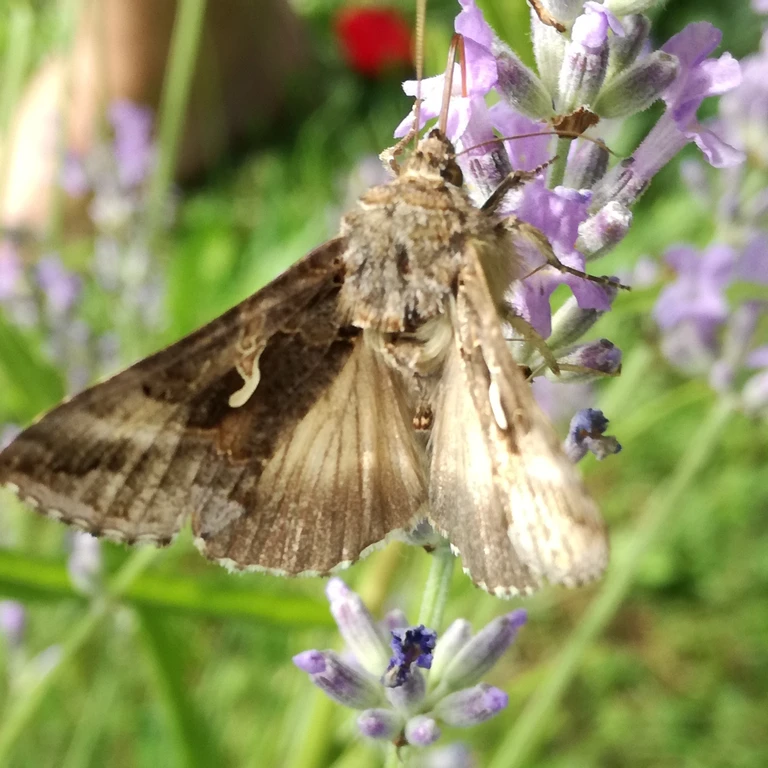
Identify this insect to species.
Autographa gamma
